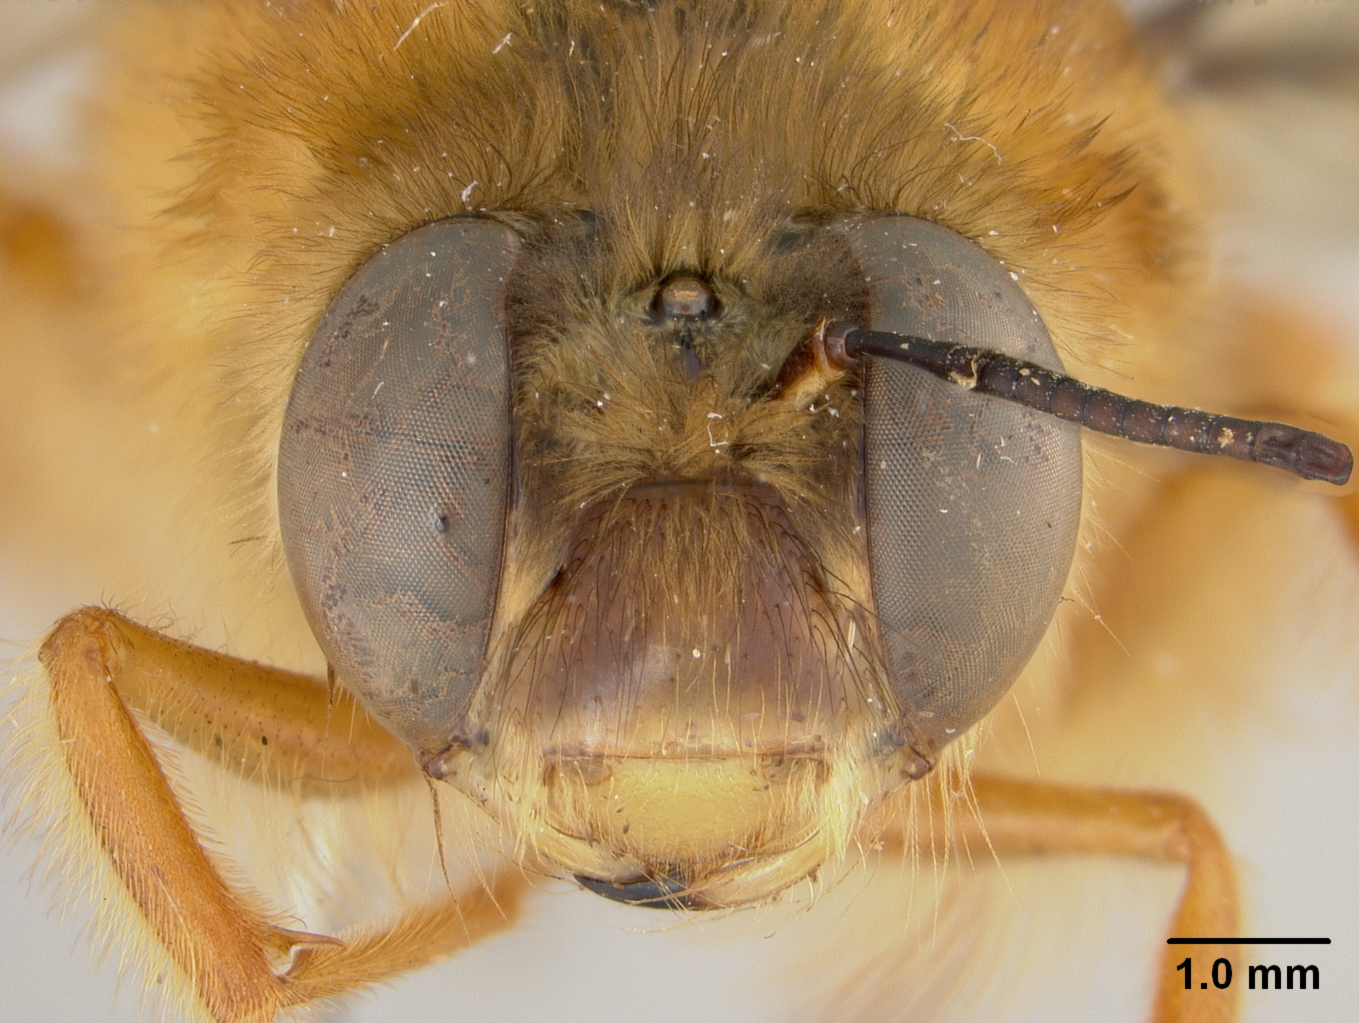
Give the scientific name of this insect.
Pachymelus ratsiraka
